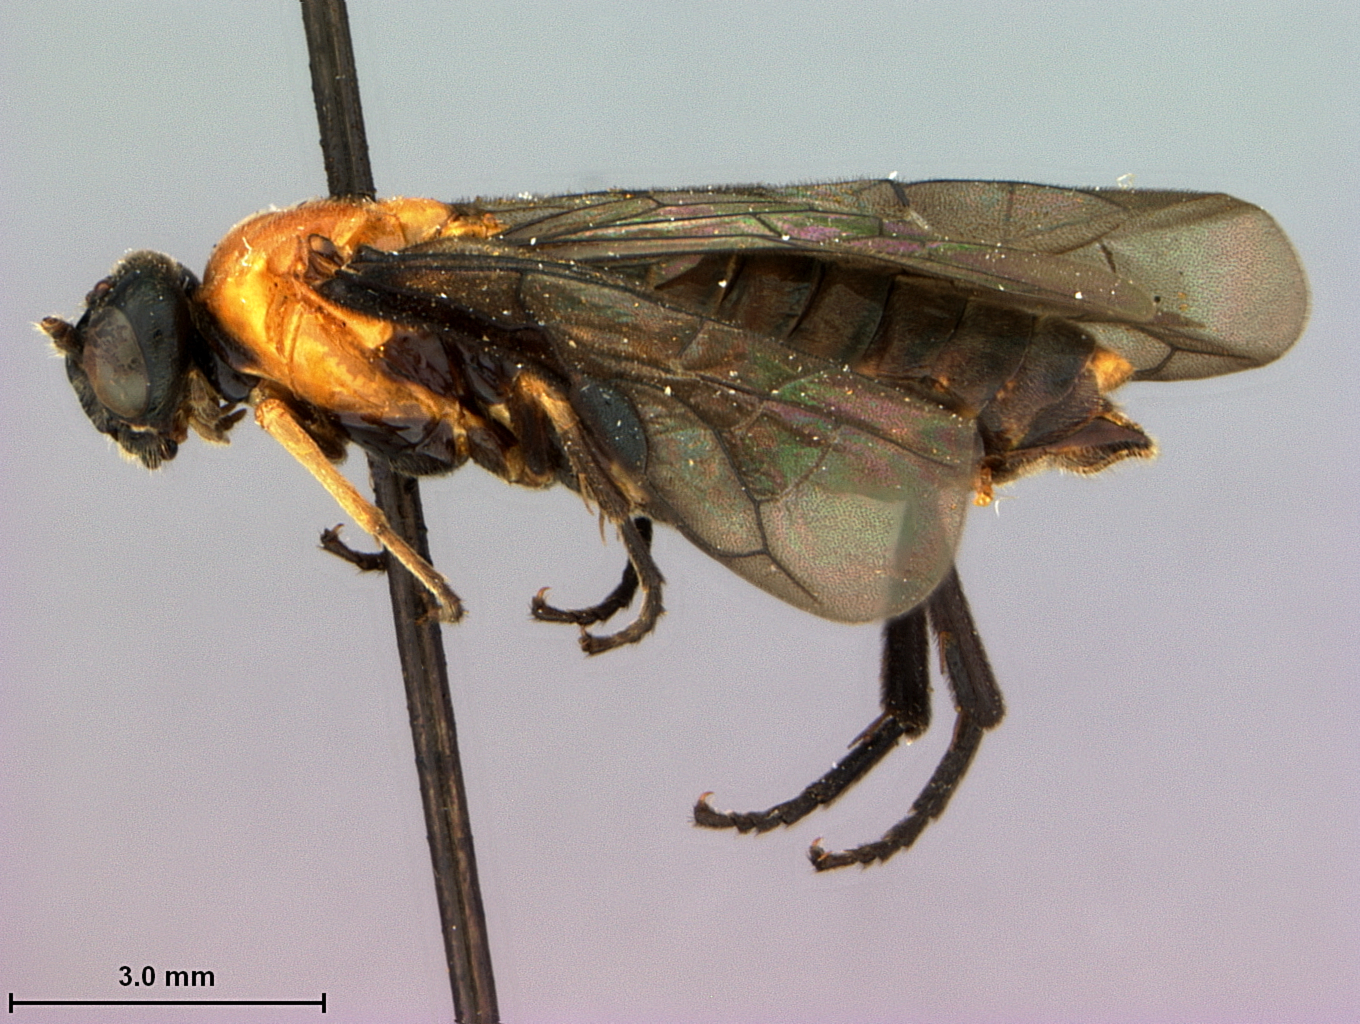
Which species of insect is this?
Scobina paradorsalis
